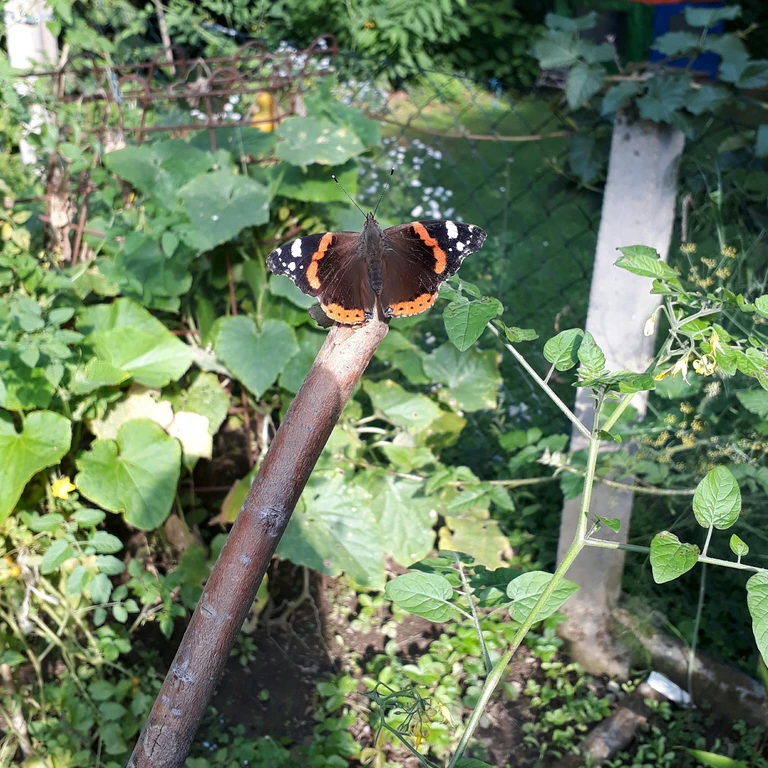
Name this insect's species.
Vanessa atalanta
